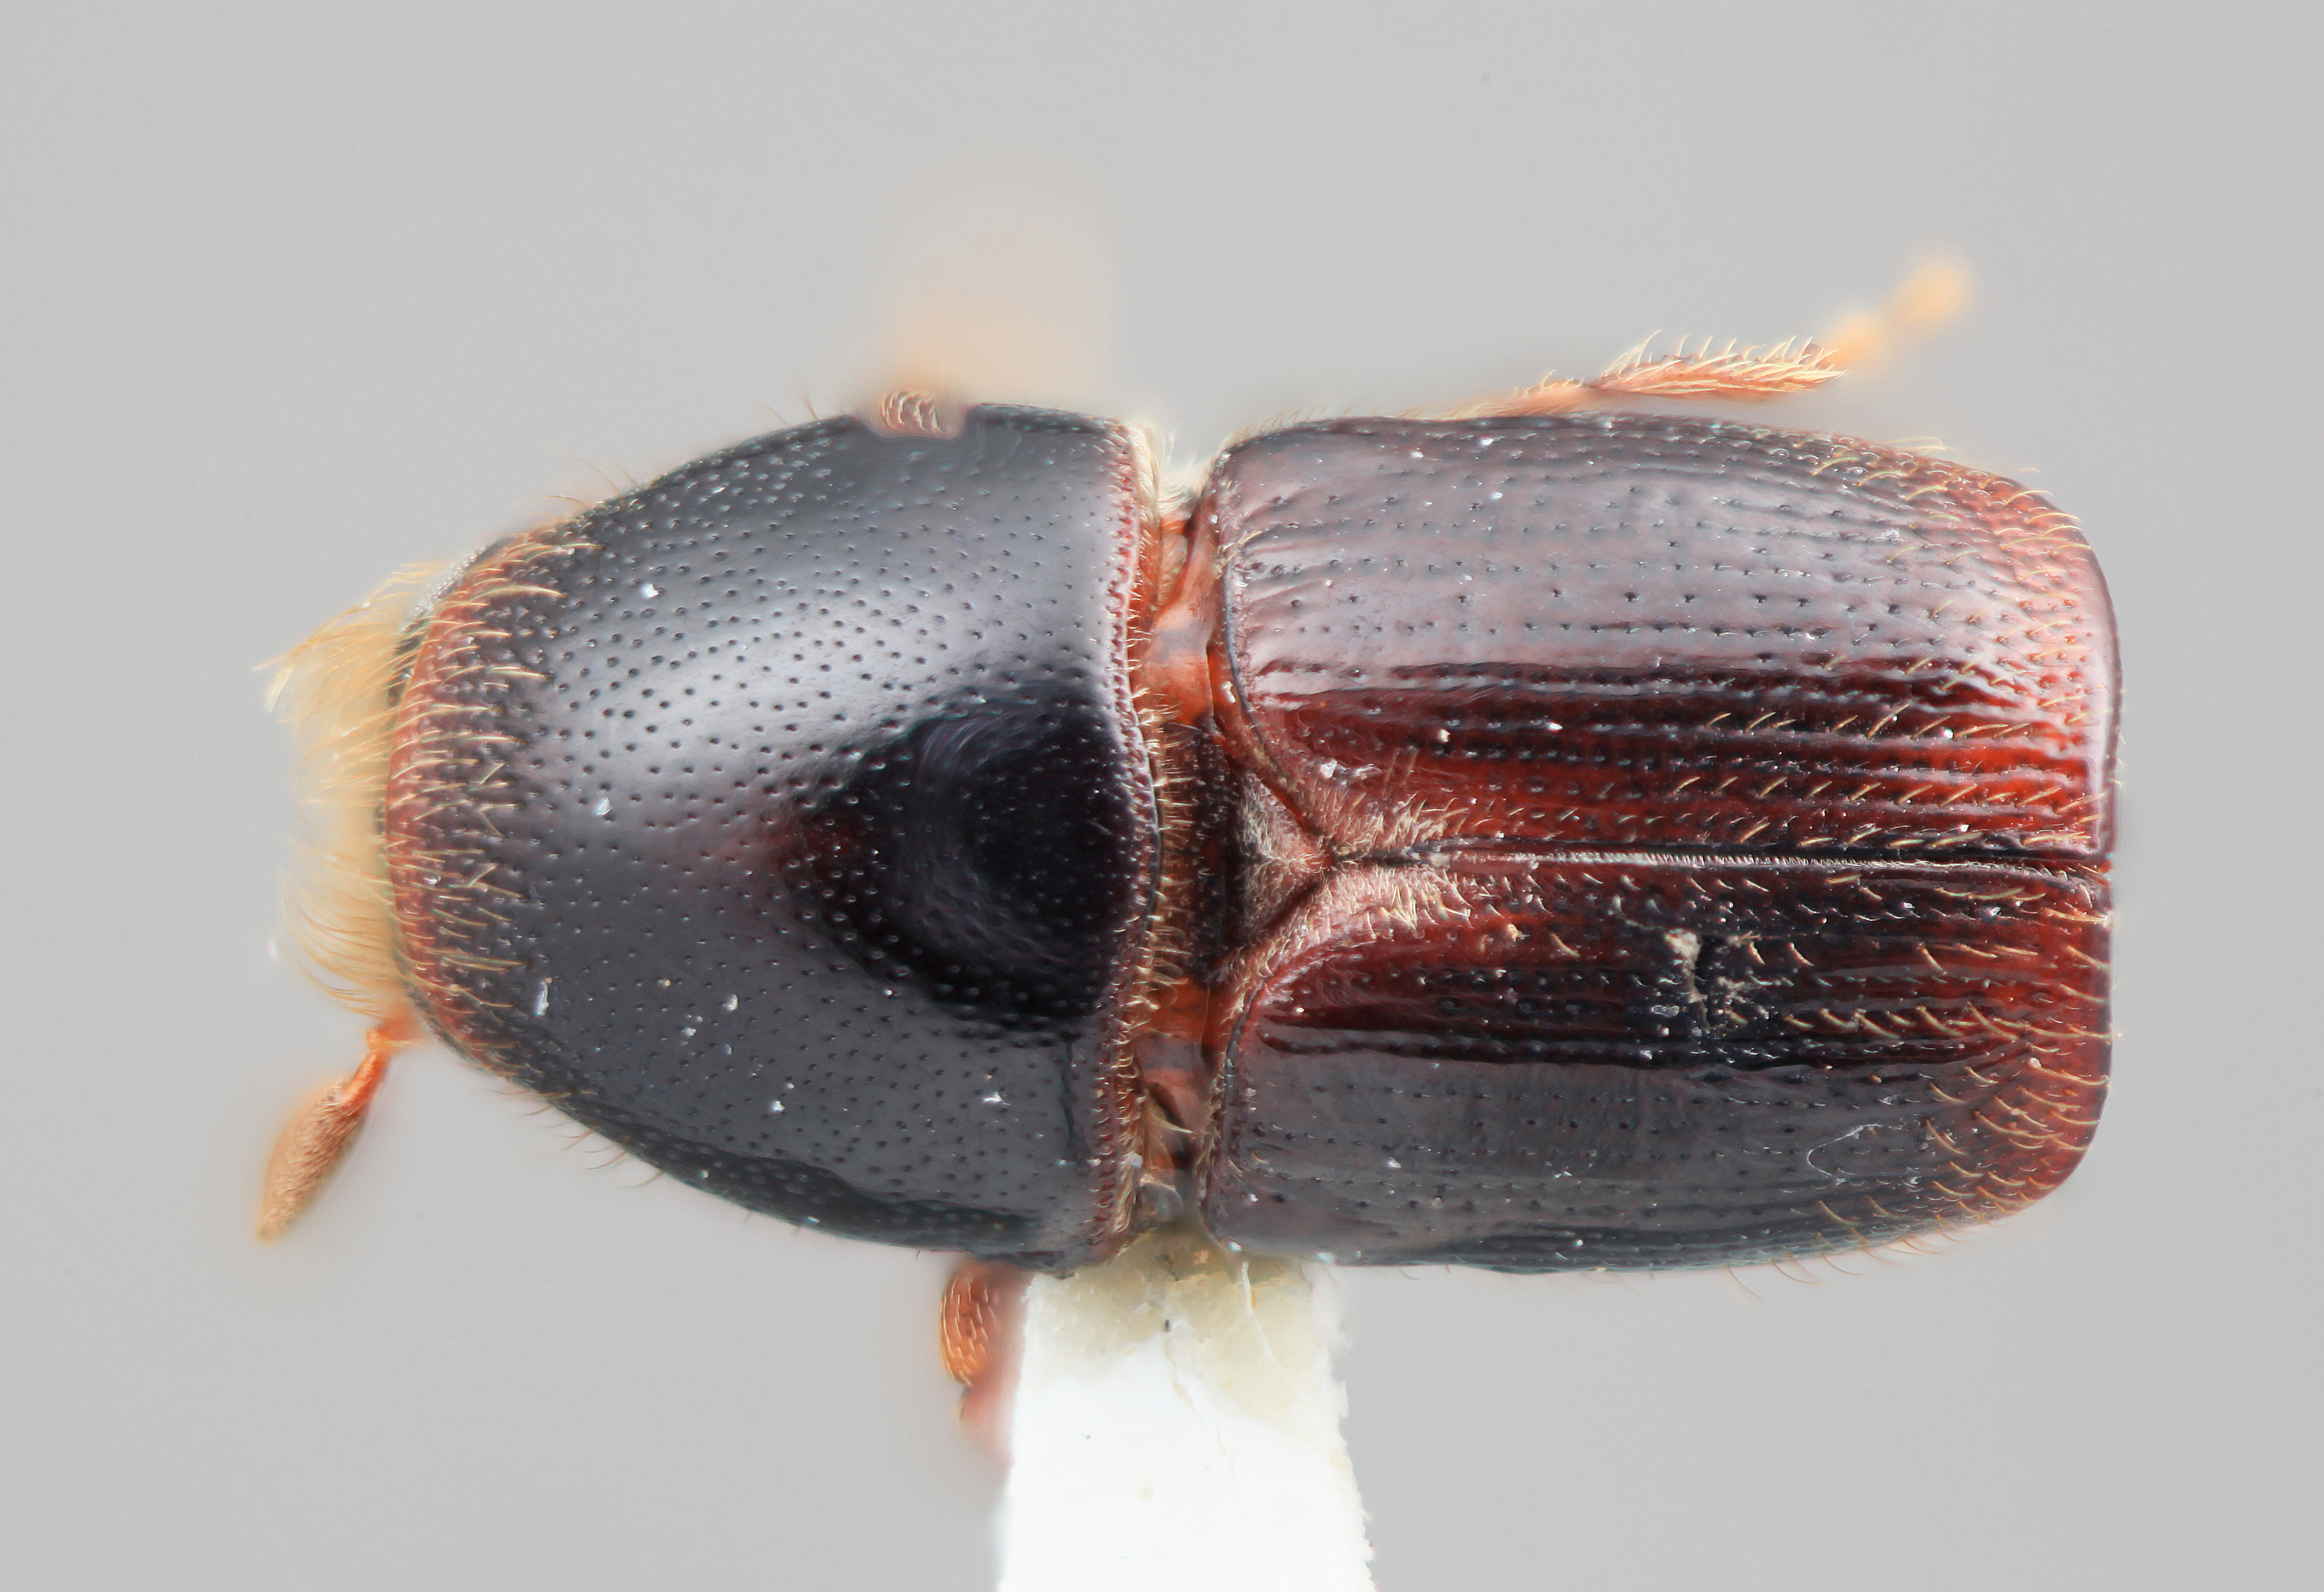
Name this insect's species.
Scolytus nodatus
